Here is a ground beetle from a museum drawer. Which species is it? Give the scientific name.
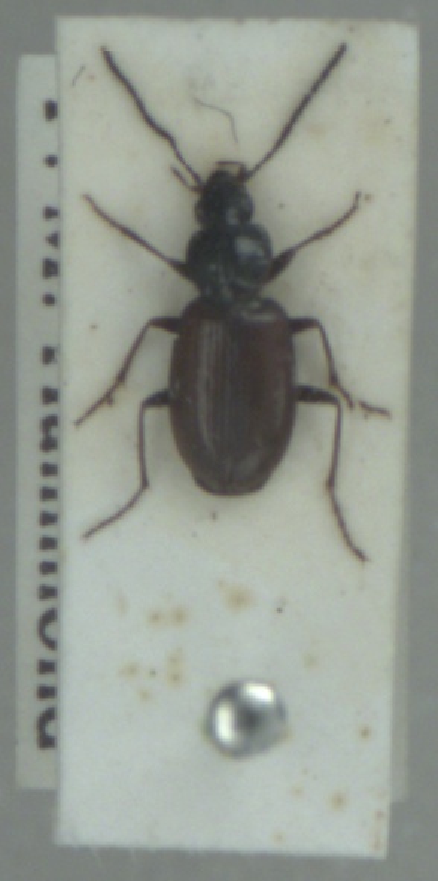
Agonum fuliginosum
